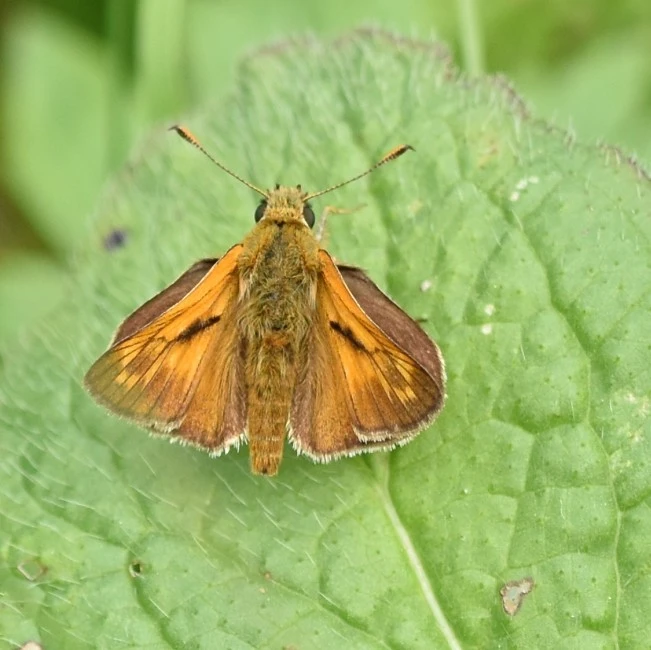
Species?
Ochlodes sylvanus (also Ochlodes venata)
